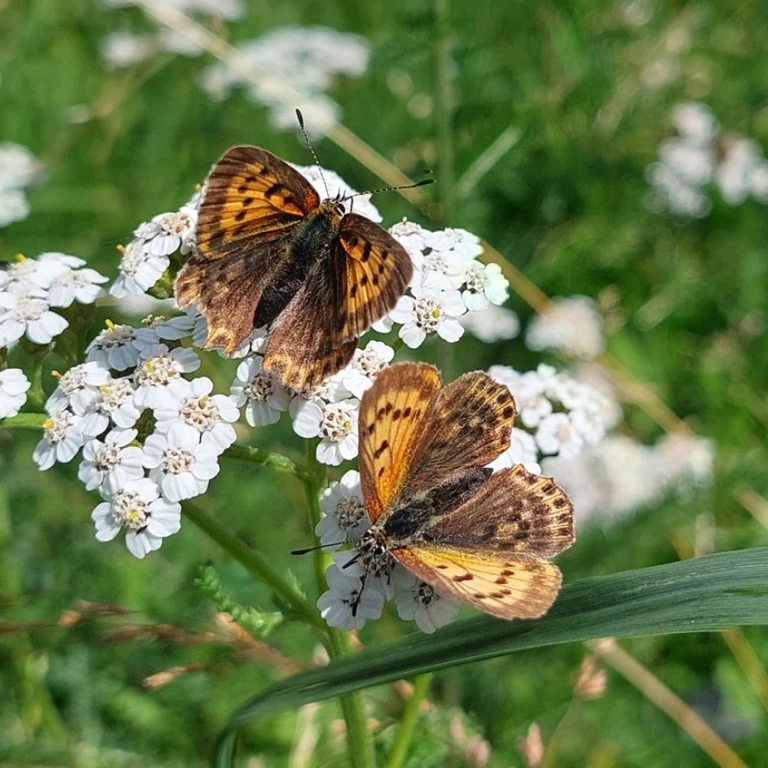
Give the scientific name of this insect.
Lycaena virgaureae
